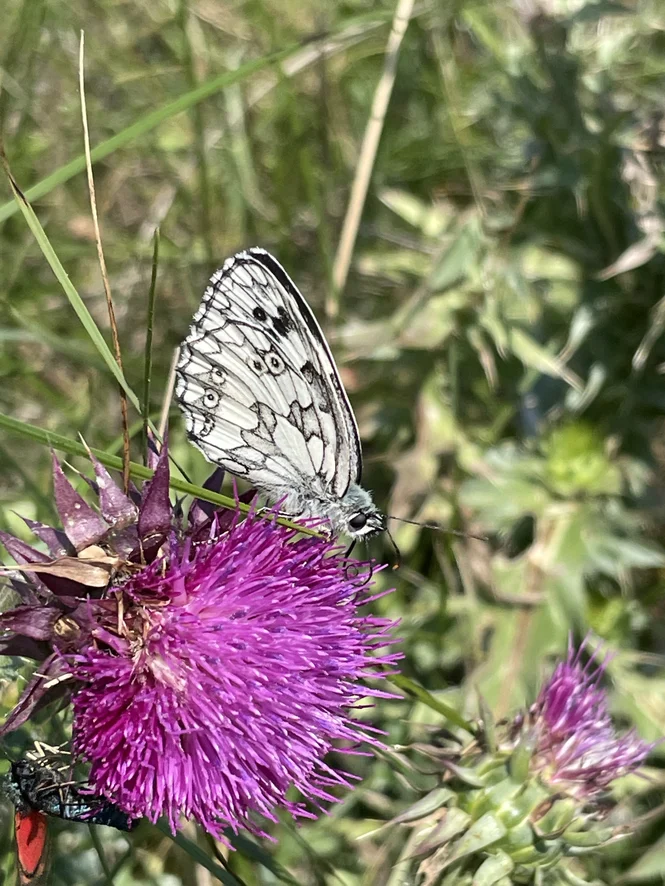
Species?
Melanargia galathea
